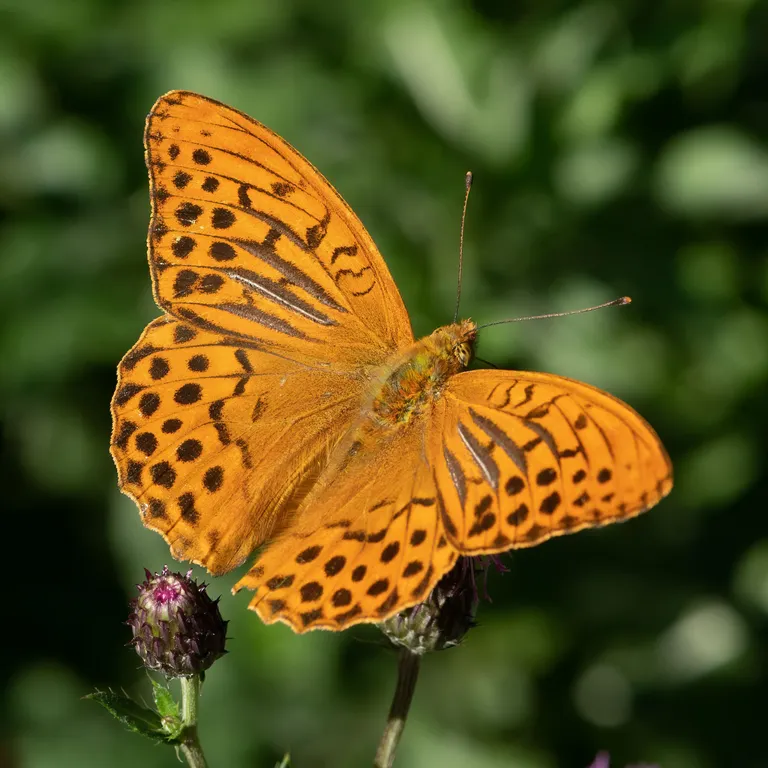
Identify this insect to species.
Argynnis paphia
